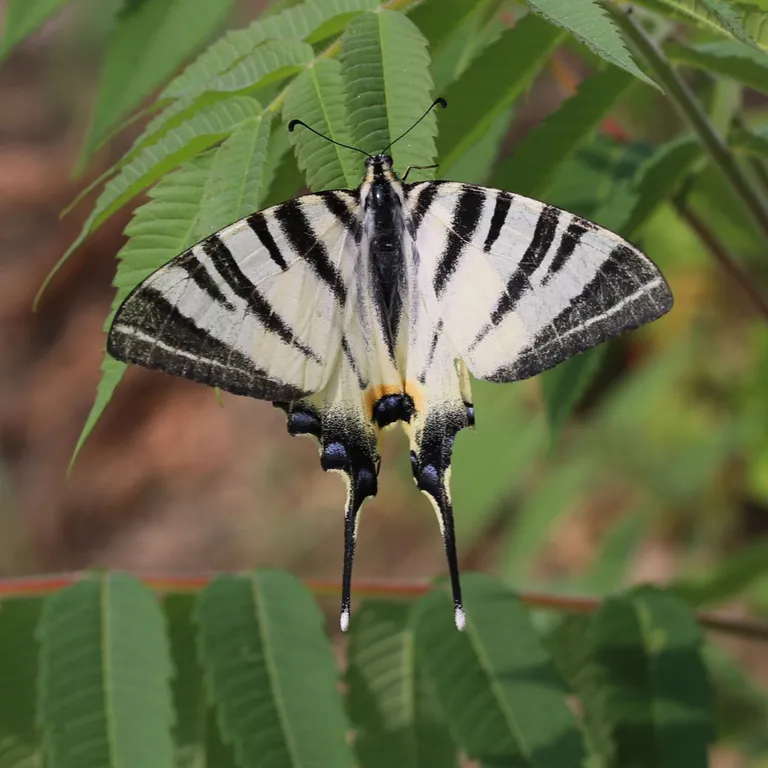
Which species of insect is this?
Iphiclides podalirius
